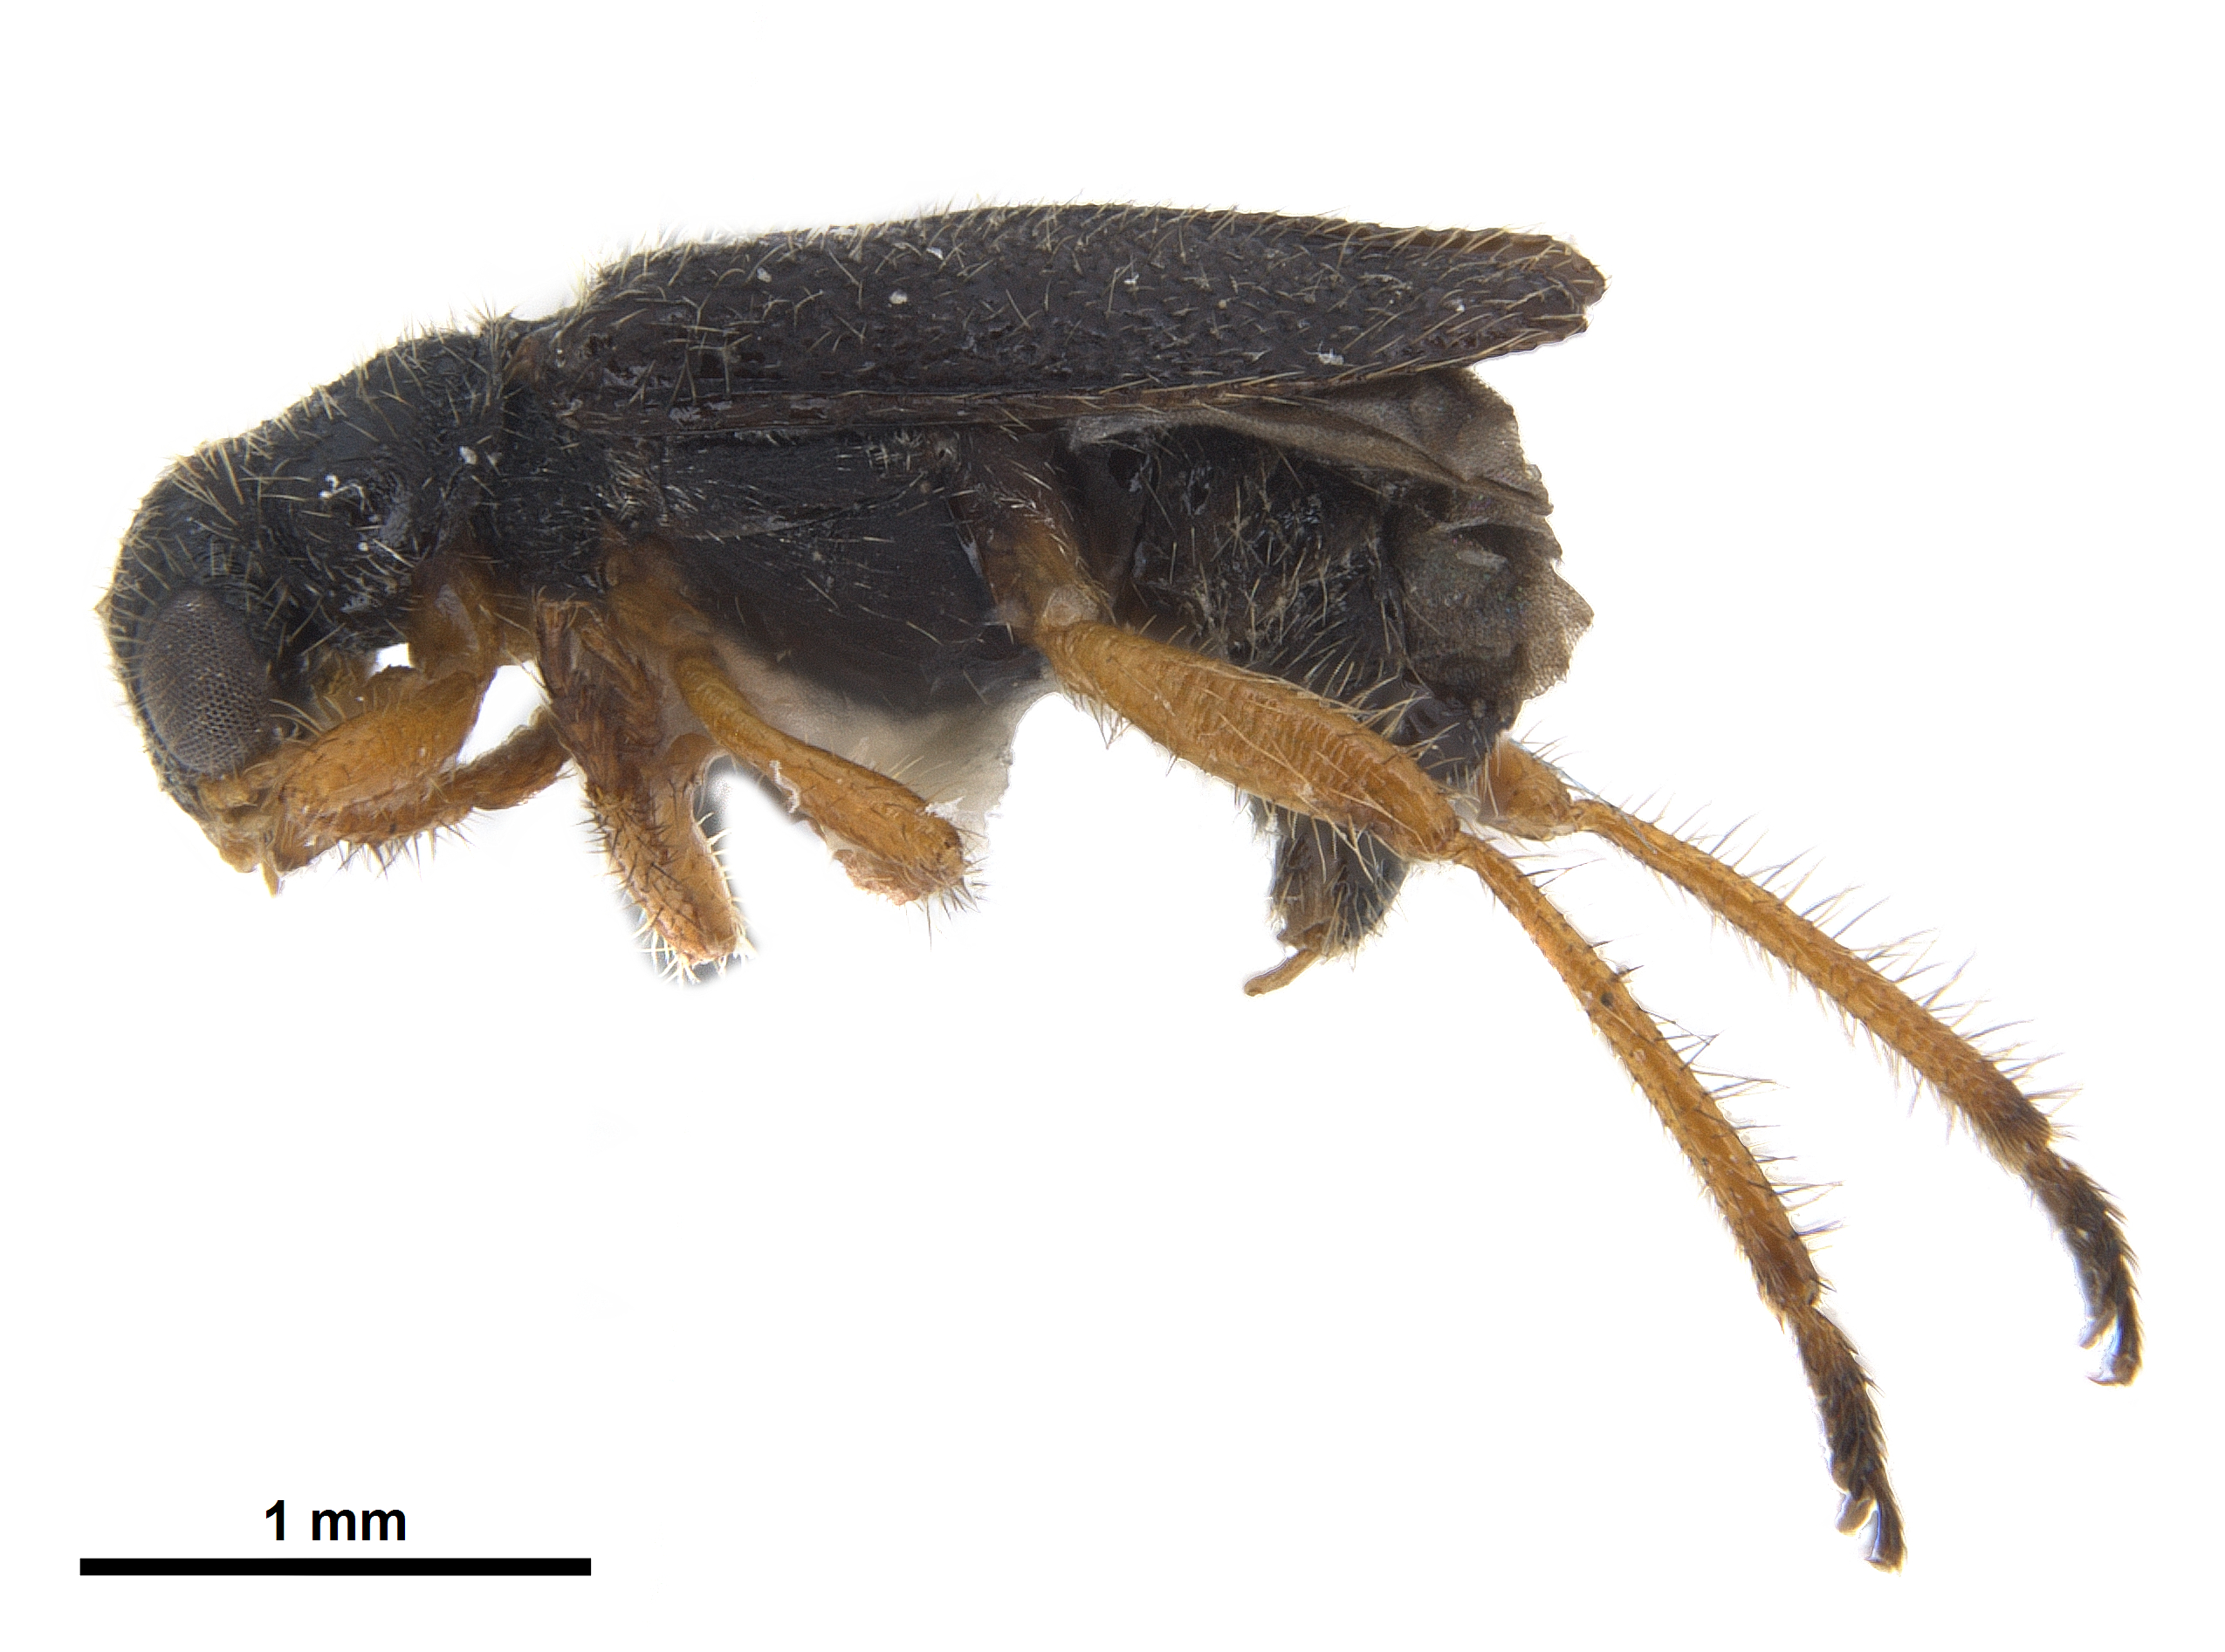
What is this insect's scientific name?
Wolcottia pedalis
